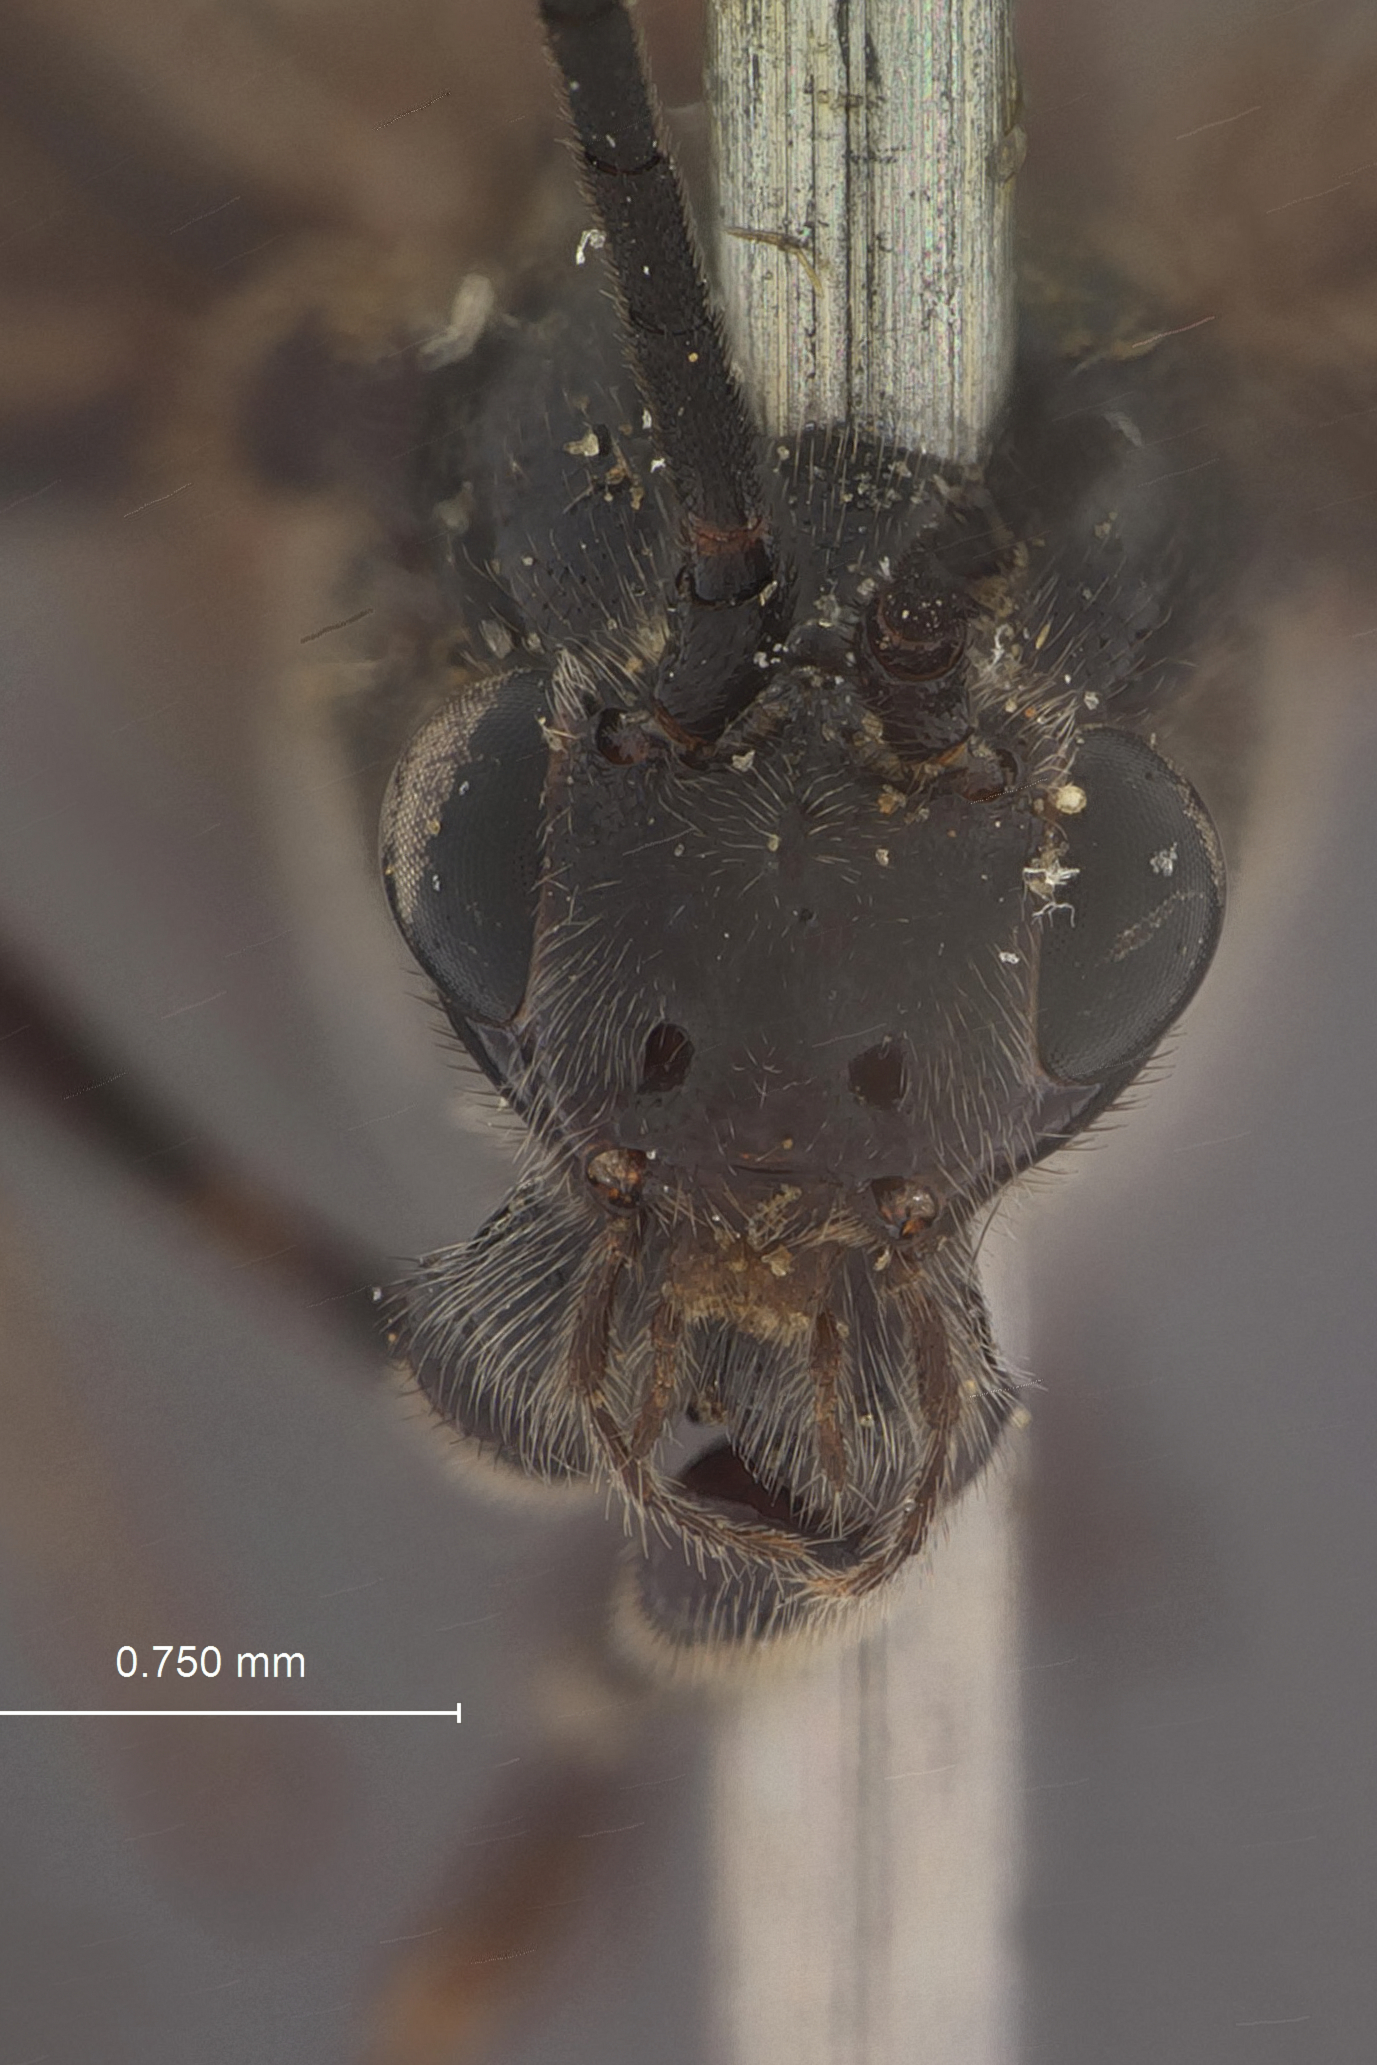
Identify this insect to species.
Bassus pini
